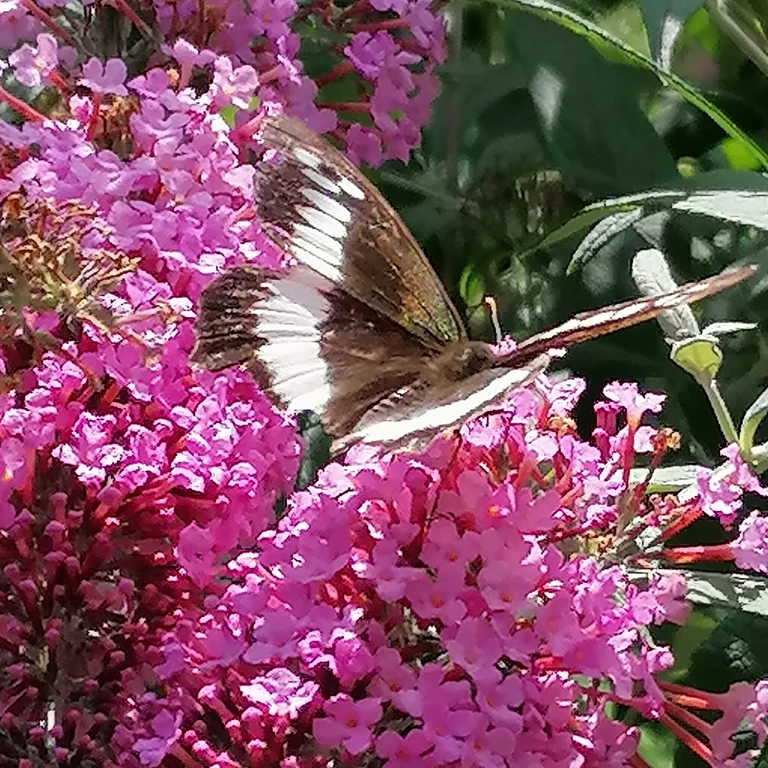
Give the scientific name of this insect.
Brintesia circe
